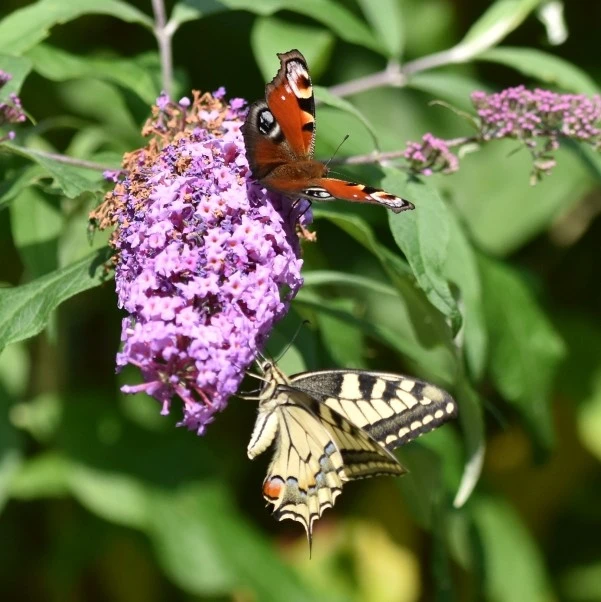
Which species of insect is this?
Aglais io
